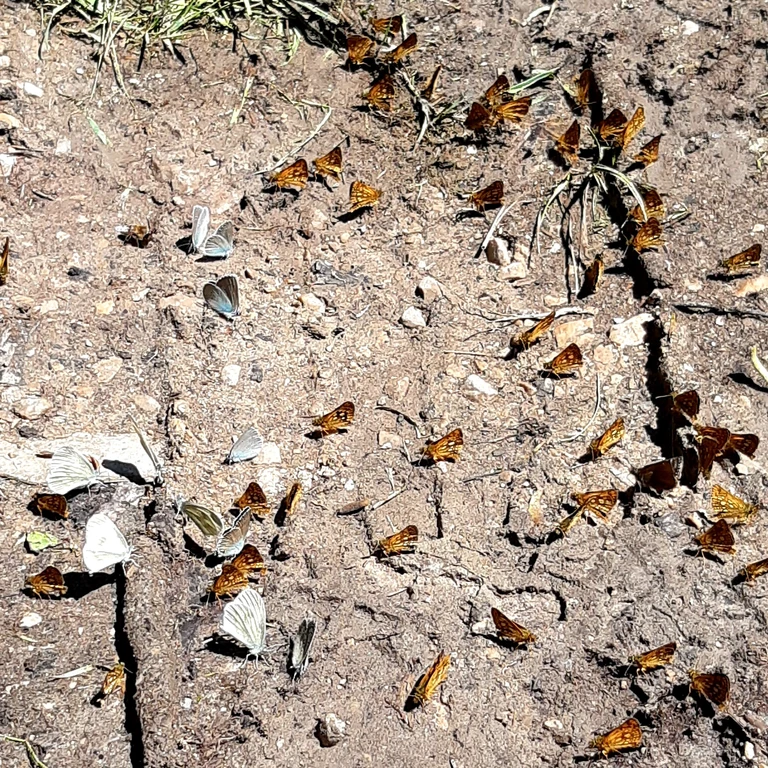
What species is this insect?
Carterocephalus palaemon
